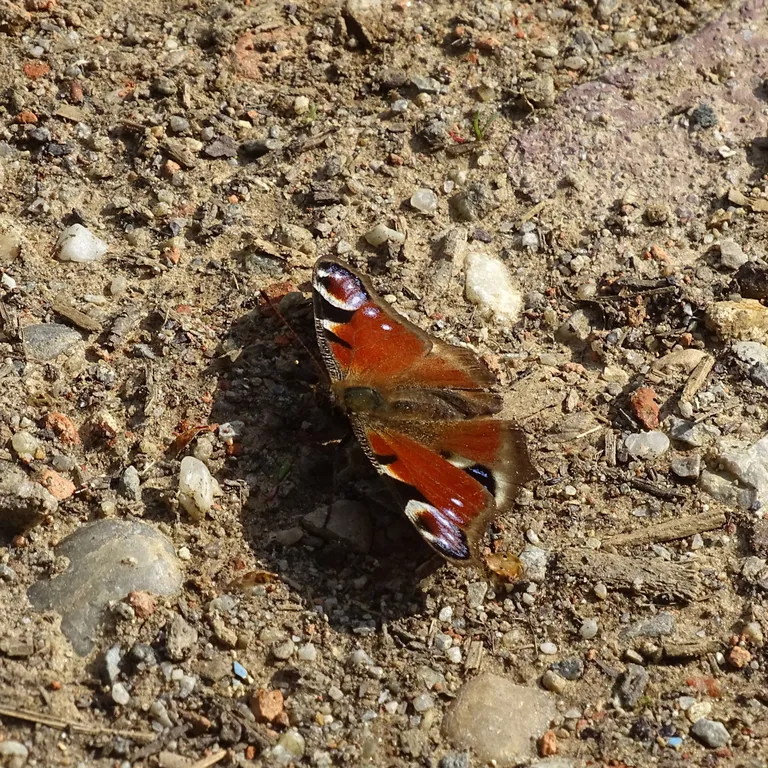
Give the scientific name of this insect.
Aglais io
